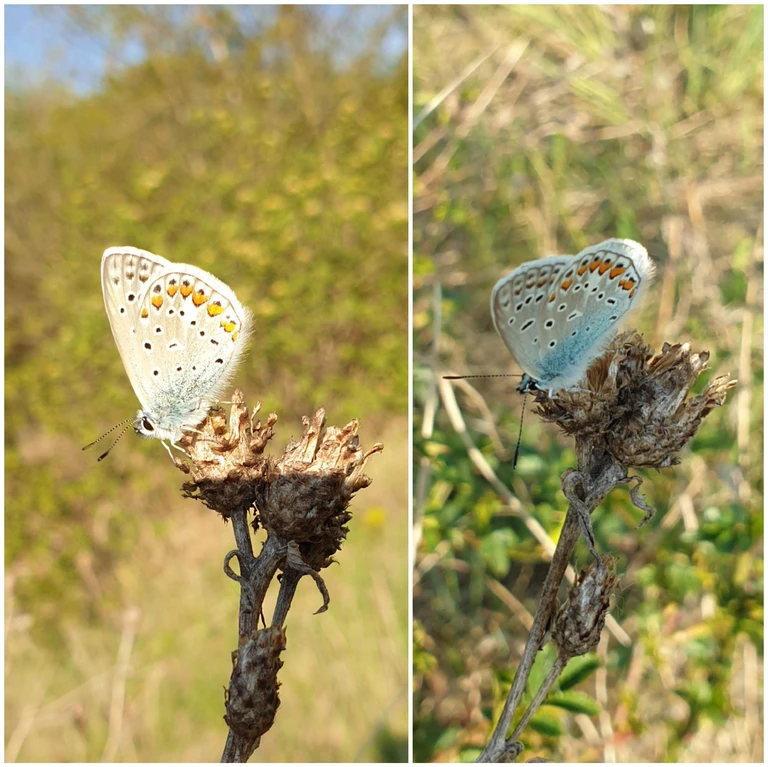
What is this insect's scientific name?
Polyommatus icarus
